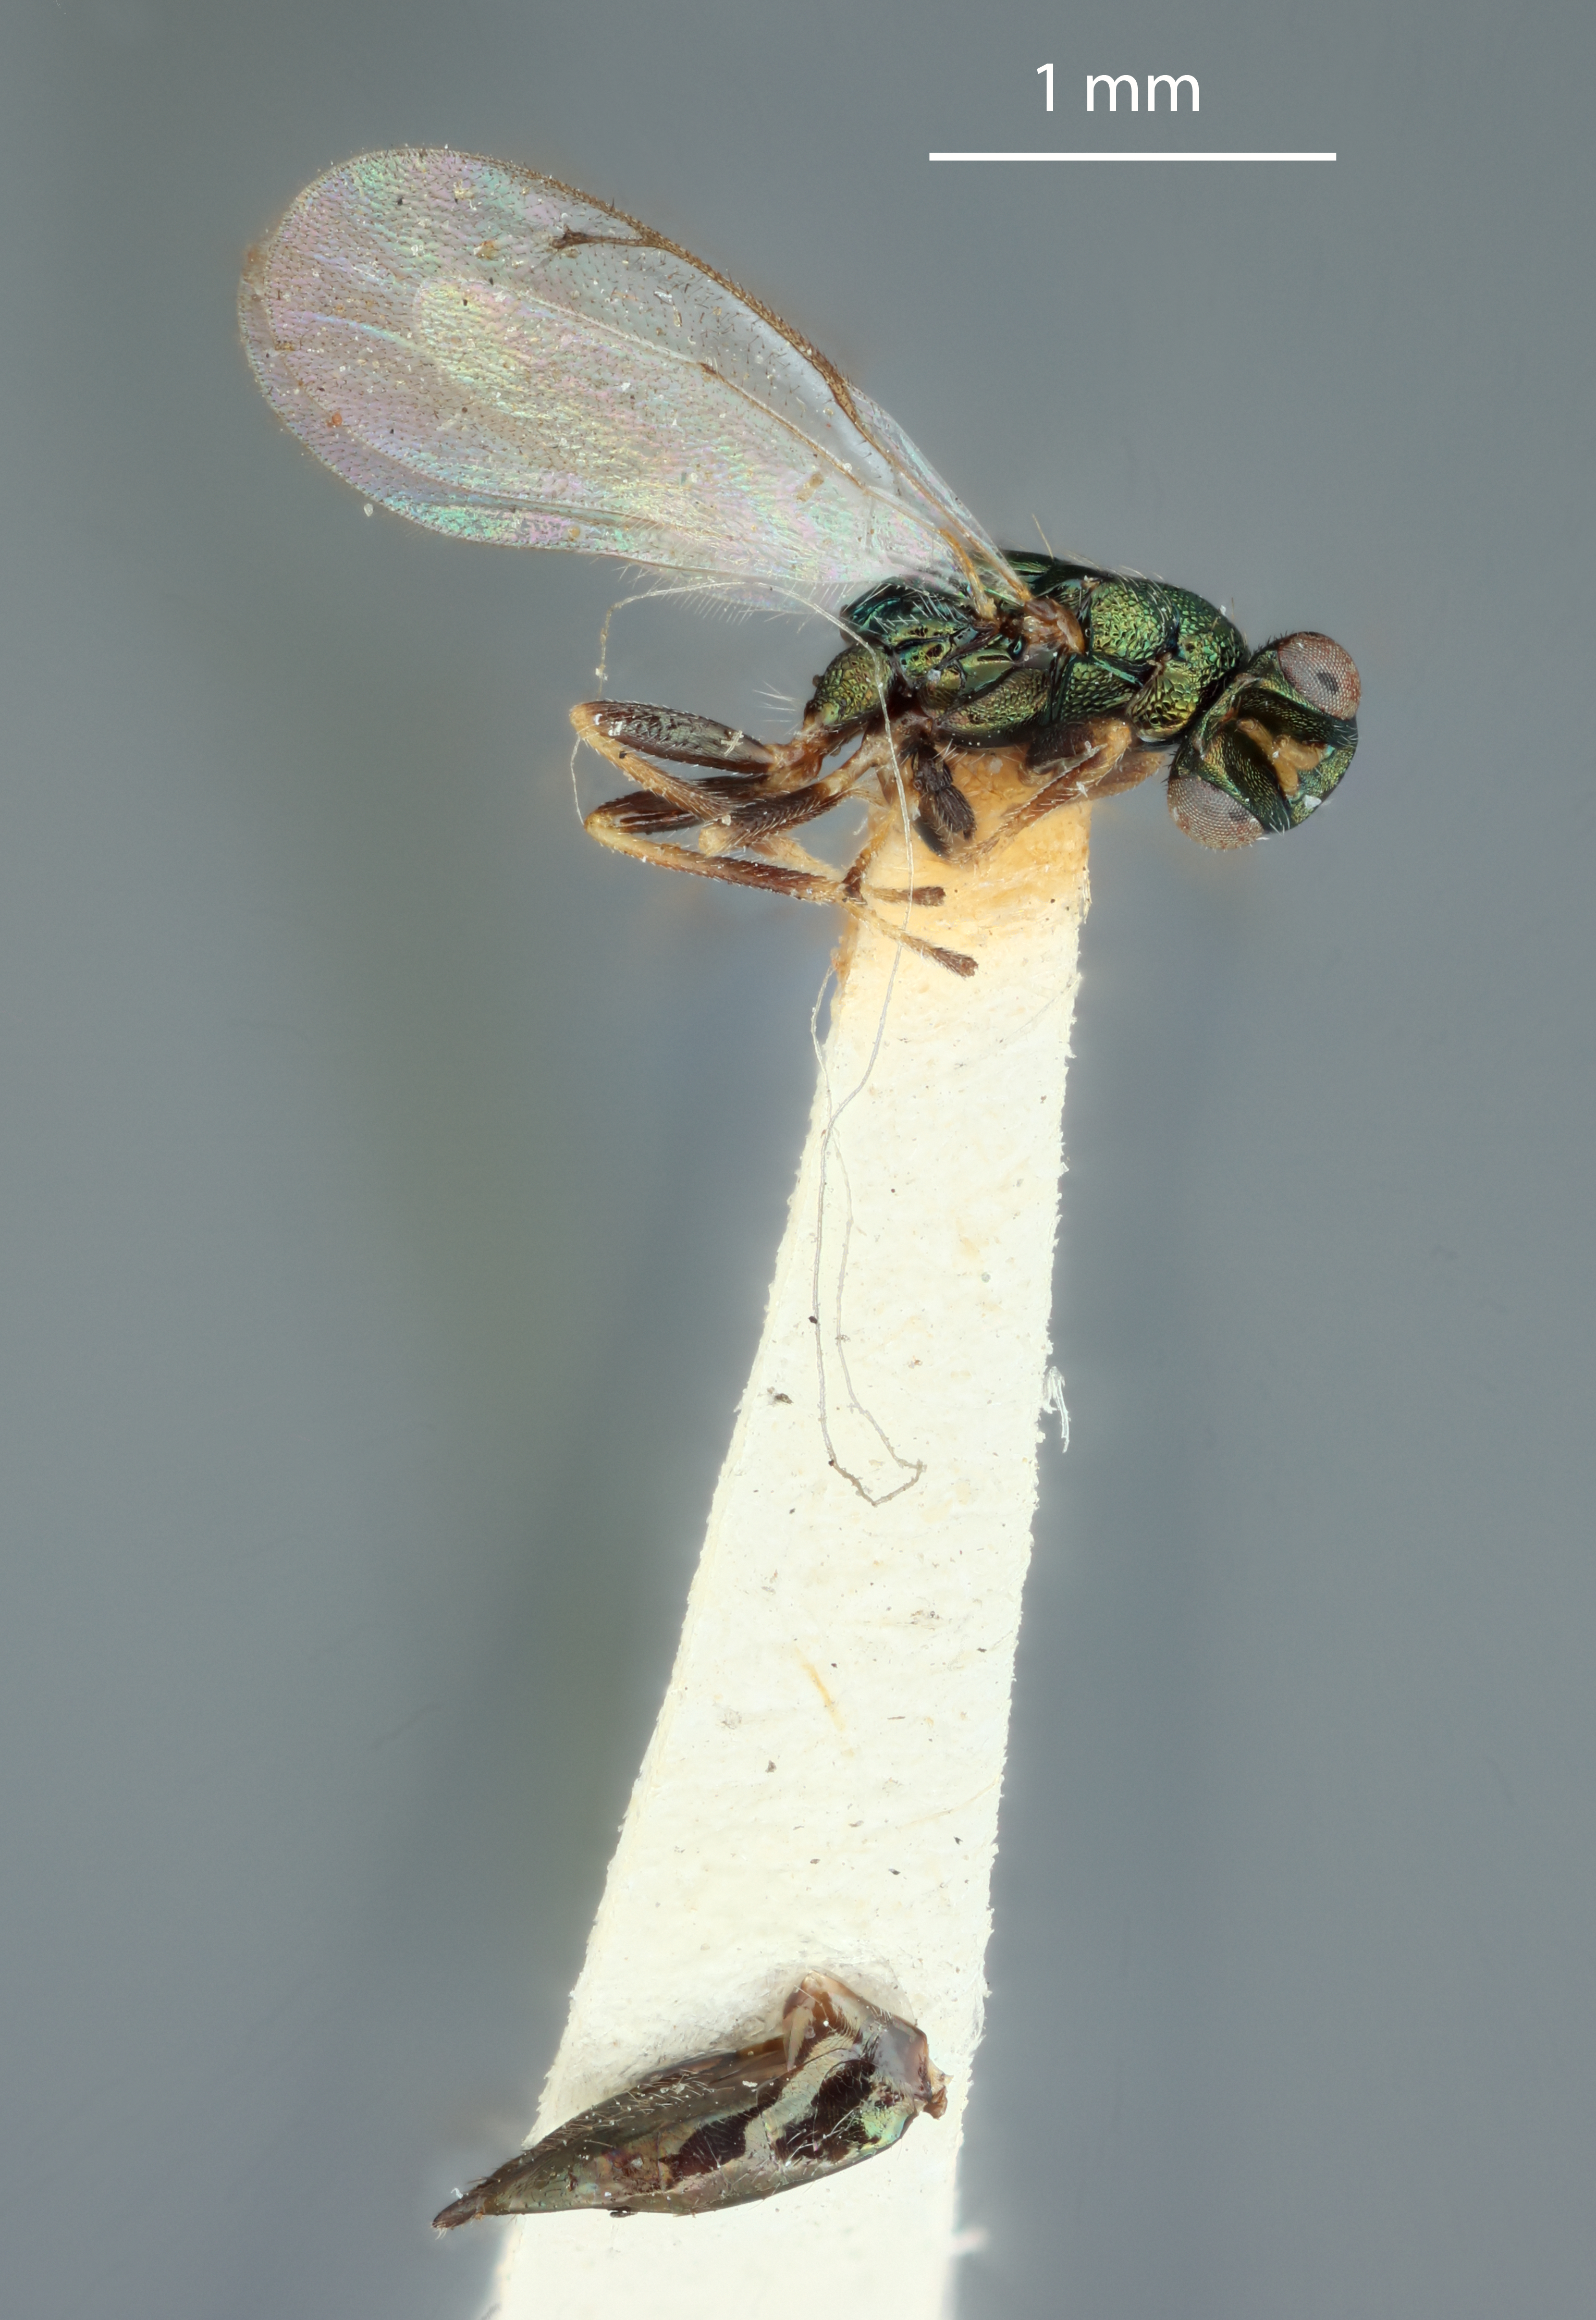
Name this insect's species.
Eulophus japonicus
